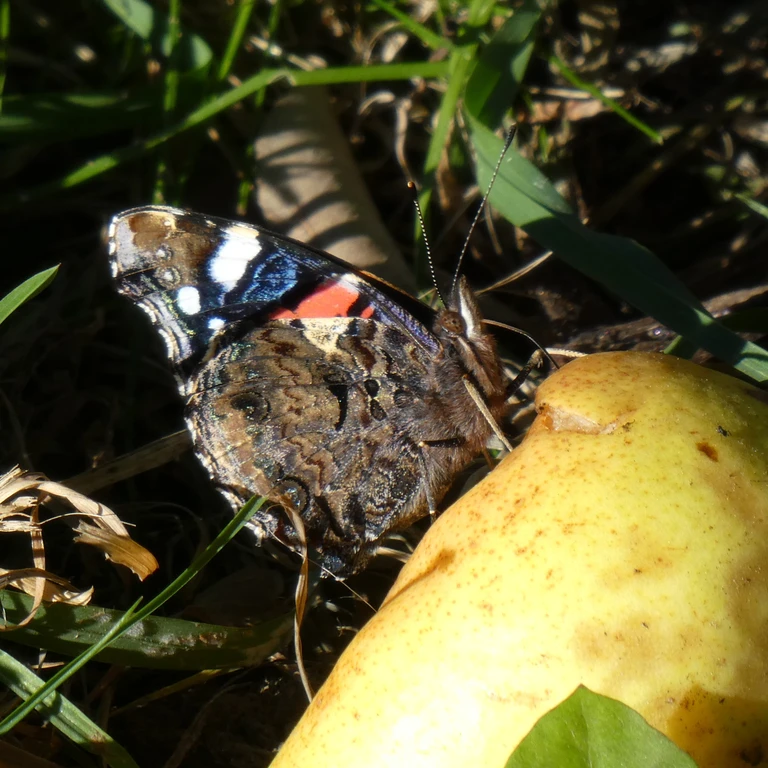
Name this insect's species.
Vanessa atalanta
